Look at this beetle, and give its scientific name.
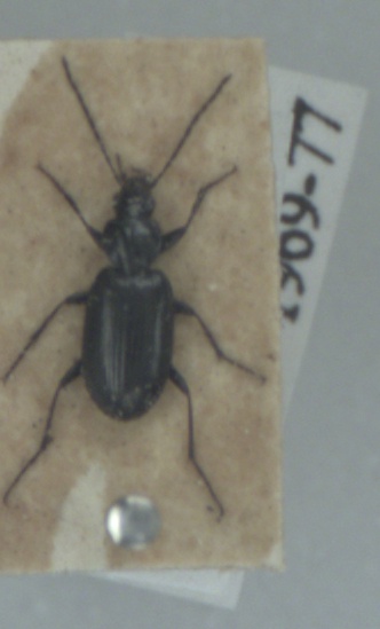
Agonum gracile
